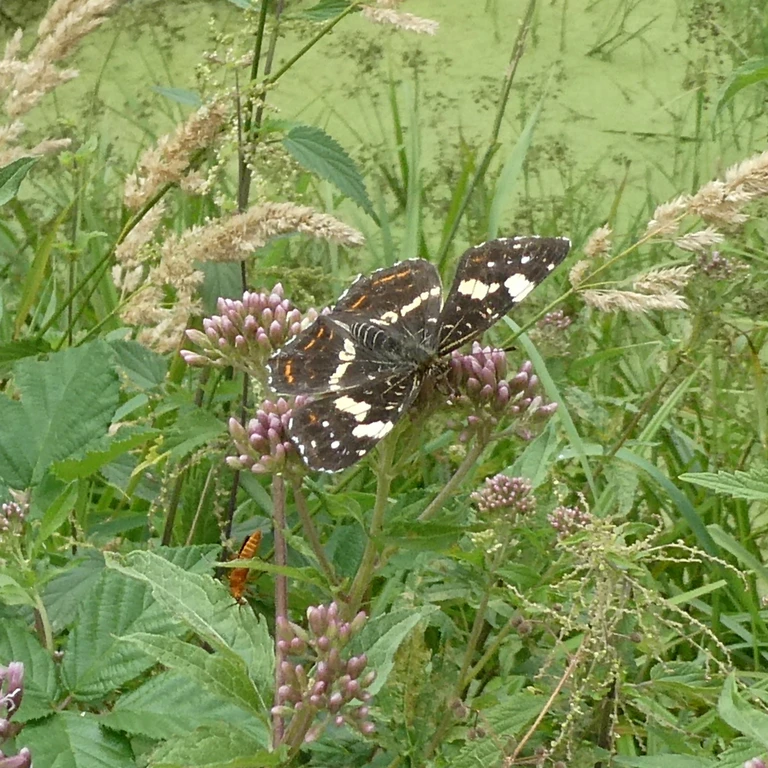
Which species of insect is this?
Araschnia levana
